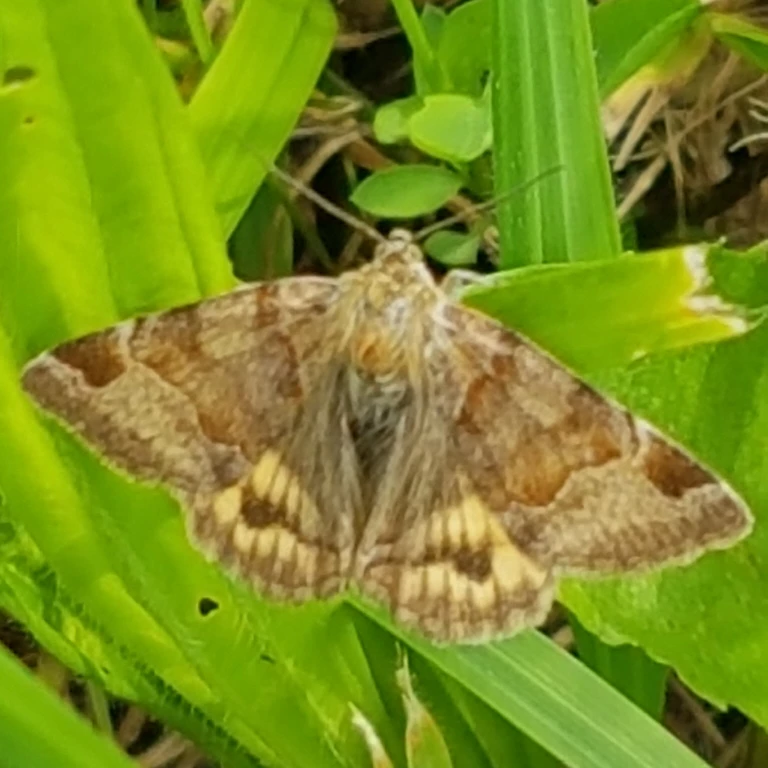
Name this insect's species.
Euclidia glyphica
